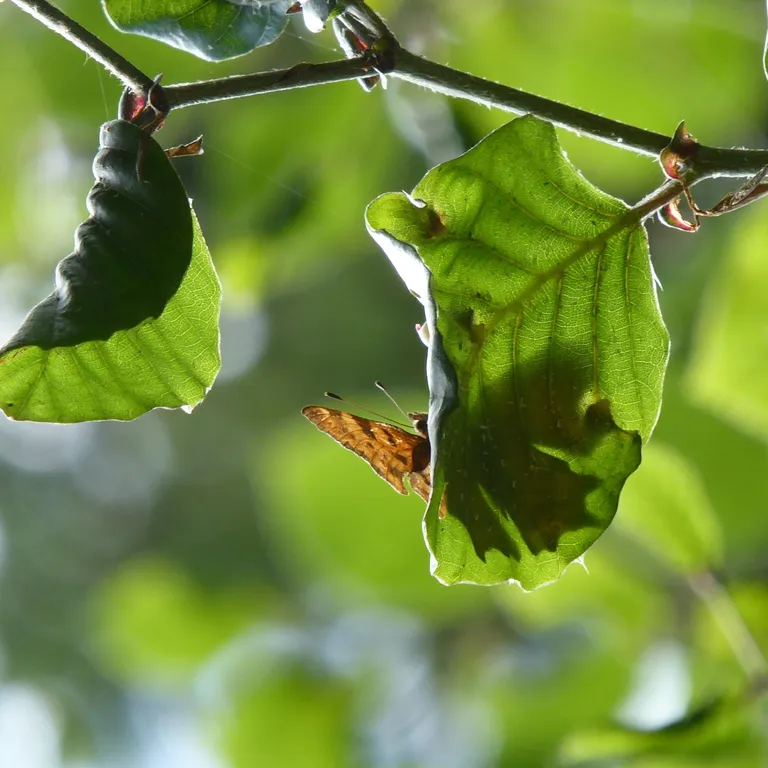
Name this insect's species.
Polygonia c-album
